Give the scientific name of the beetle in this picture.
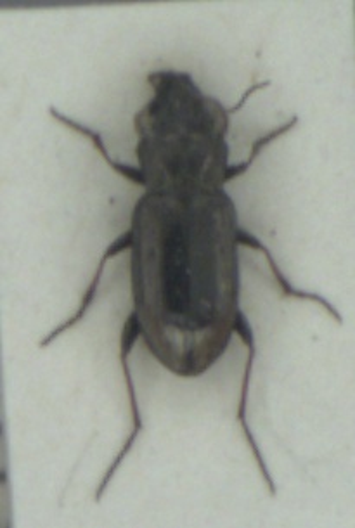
Notiophilus biguttatus
